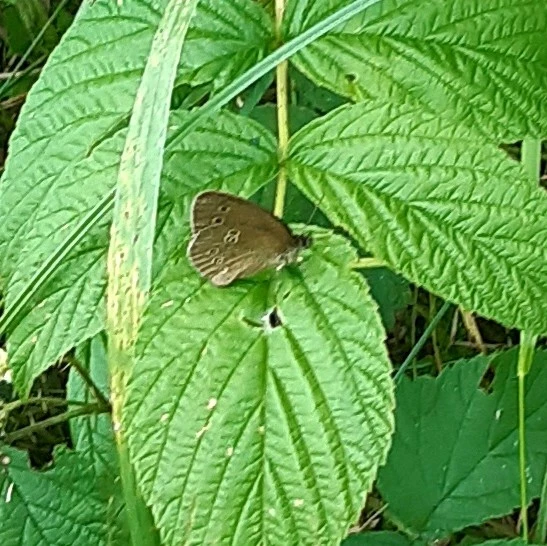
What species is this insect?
Aphantopus hyperantus
